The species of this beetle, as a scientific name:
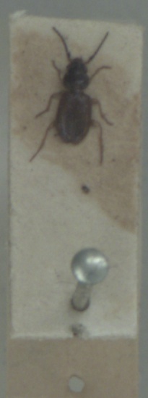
Bembidion mannerheimii
